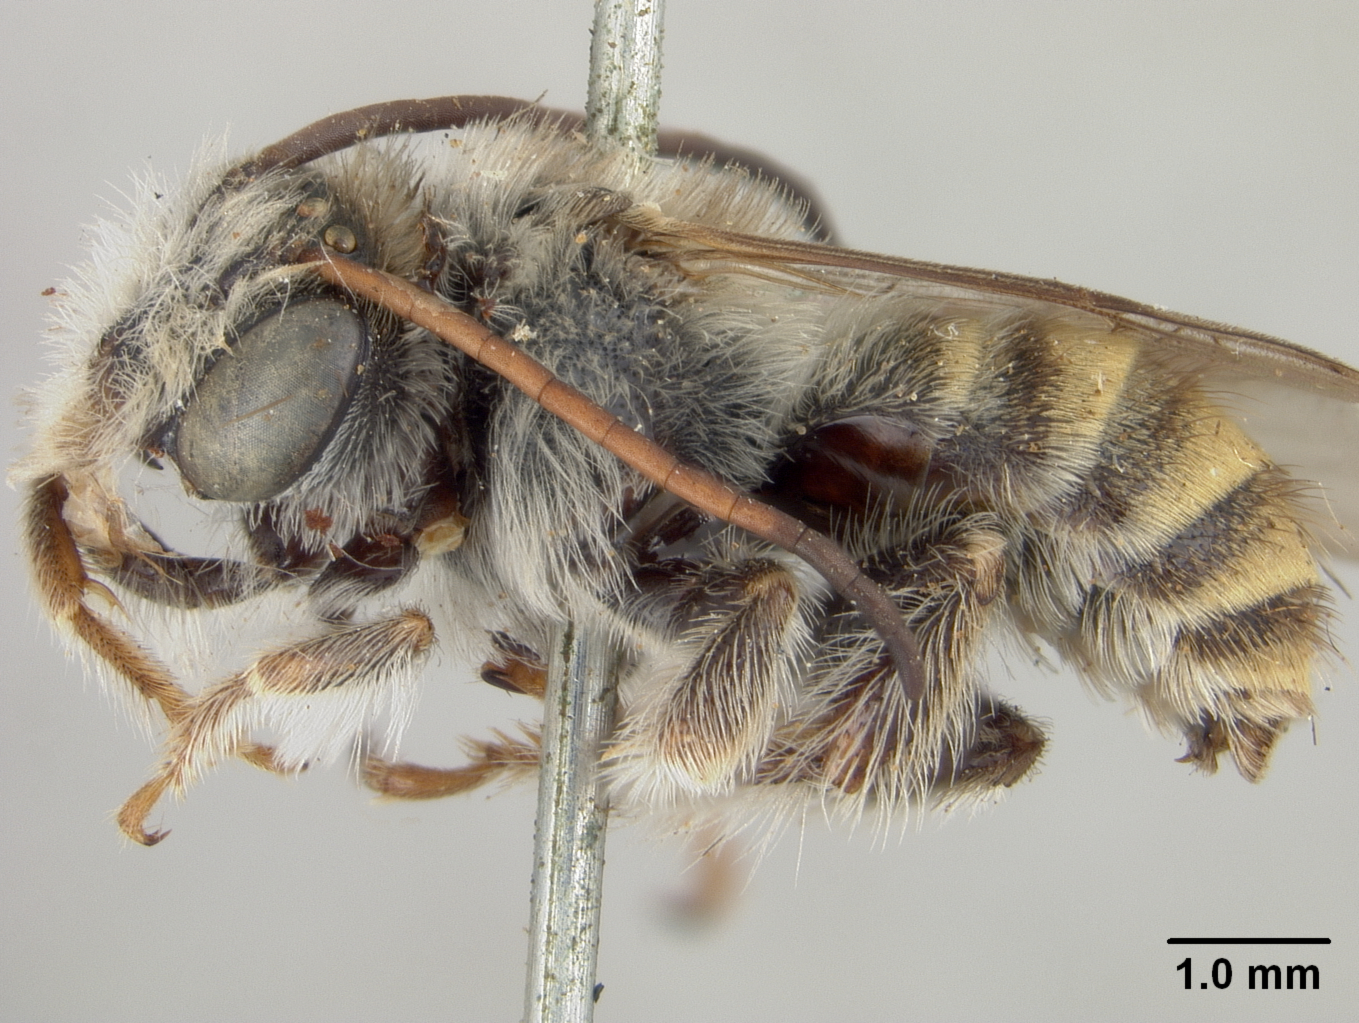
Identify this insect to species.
Melissoptila pulchricornis
